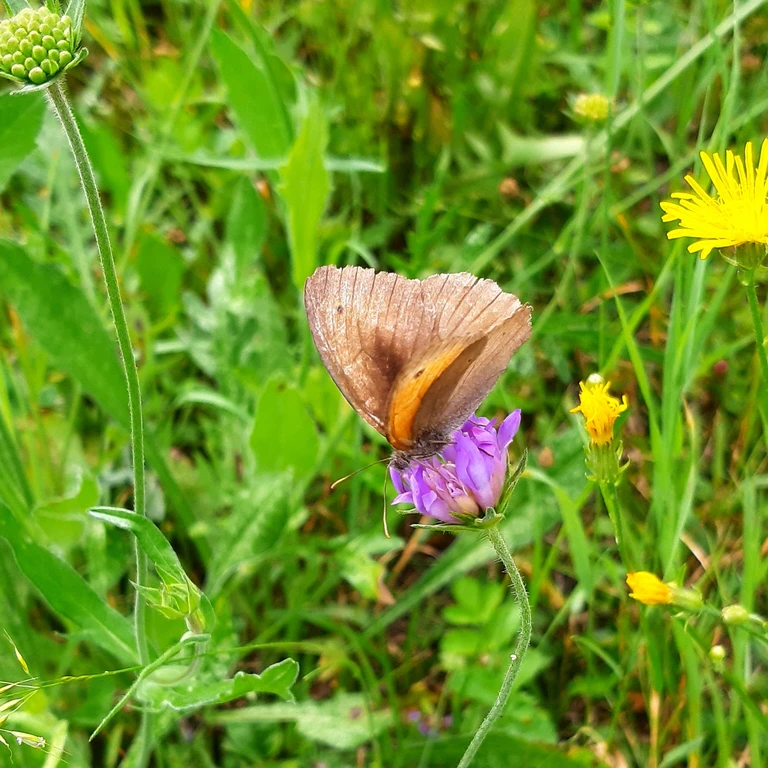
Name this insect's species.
Maniola jurtina
